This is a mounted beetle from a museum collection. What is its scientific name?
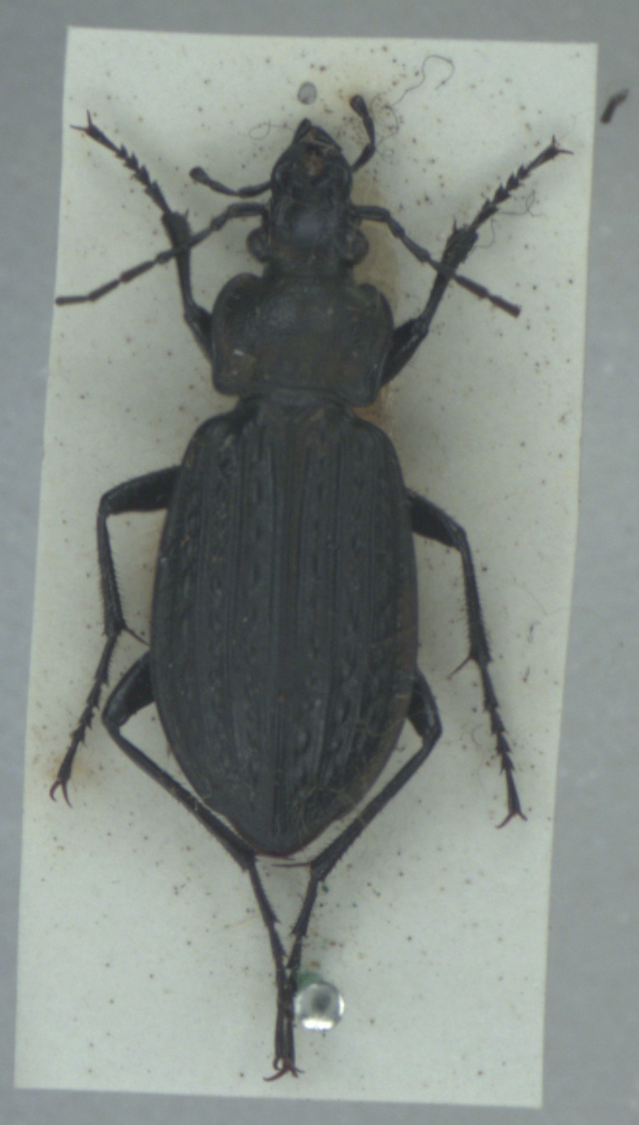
Carabus granulatus
